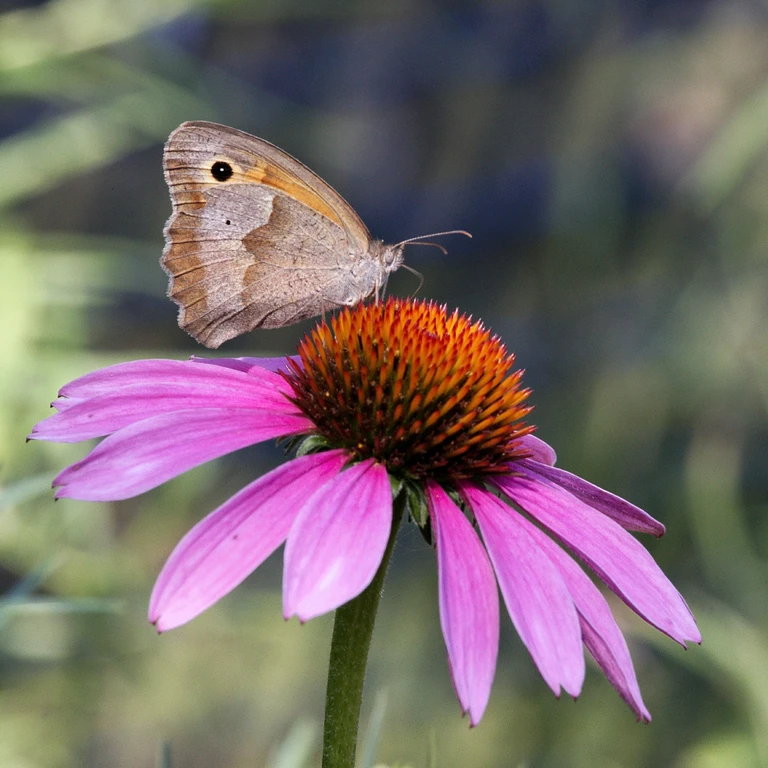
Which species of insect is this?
Maniola jurtina
